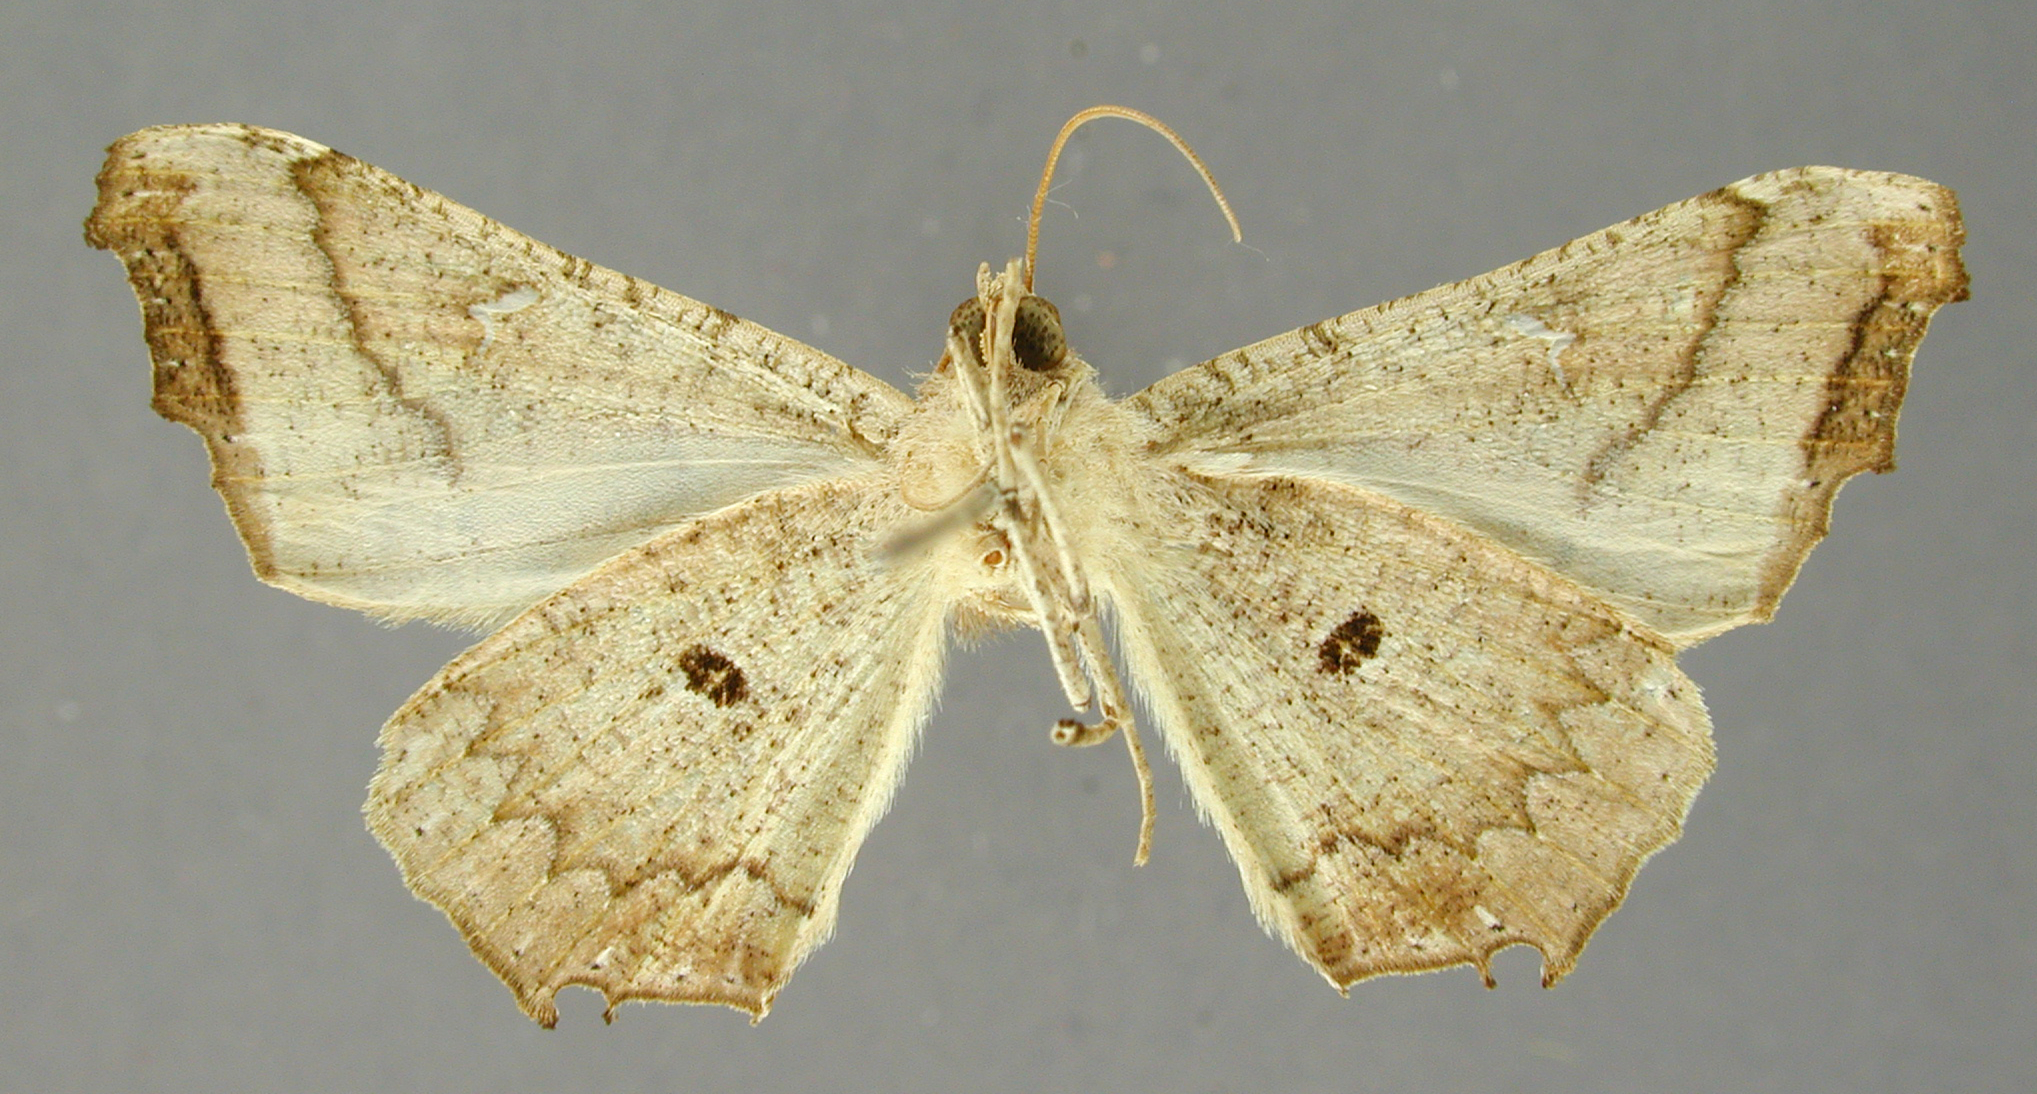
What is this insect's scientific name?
Pero maca
